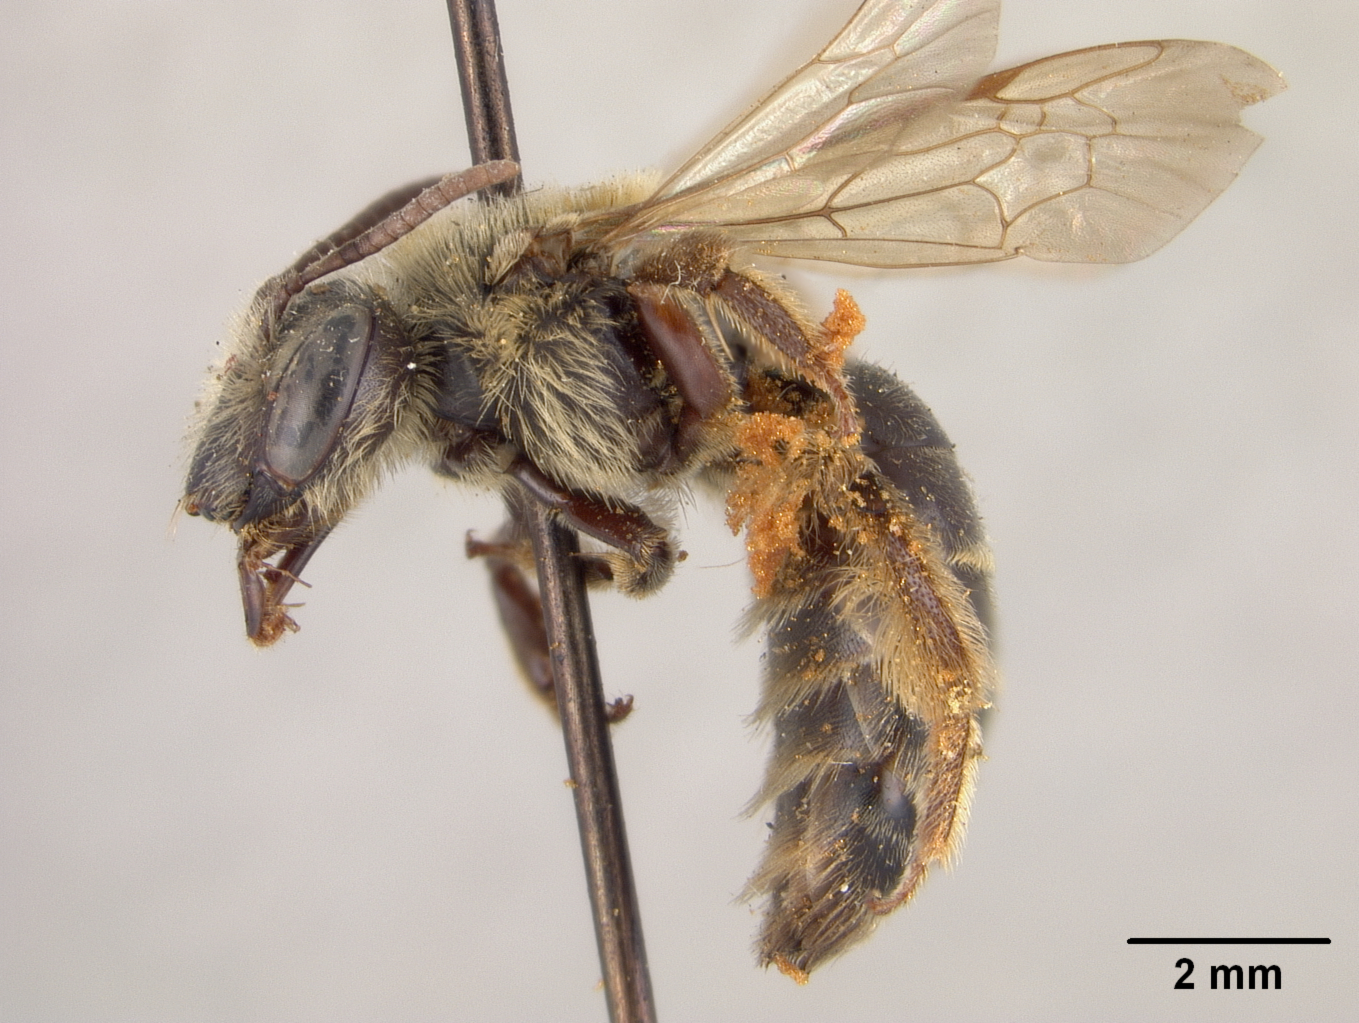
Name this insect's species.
Andrena carolinensis
